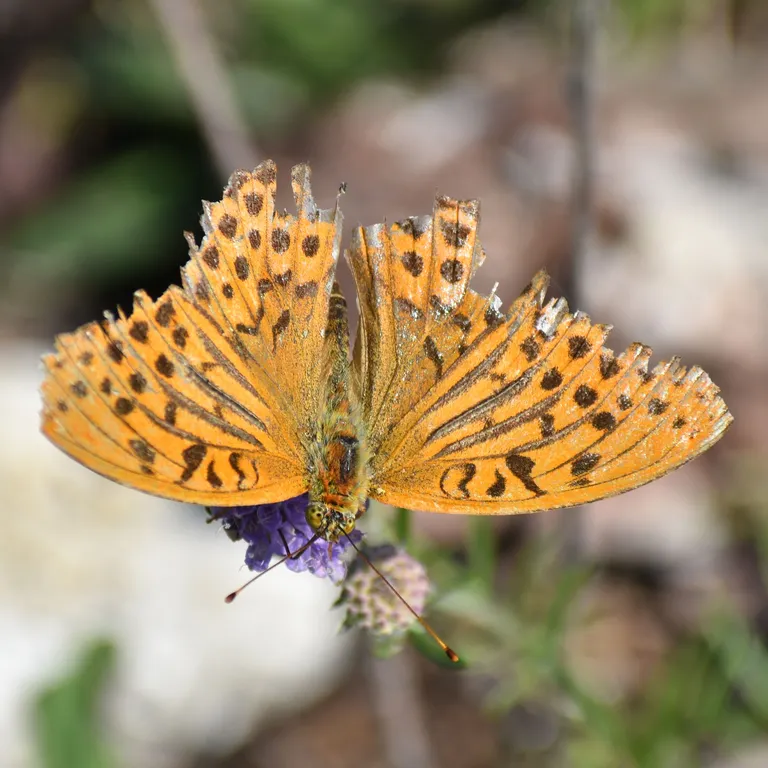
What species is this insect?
Argynnis paphia
